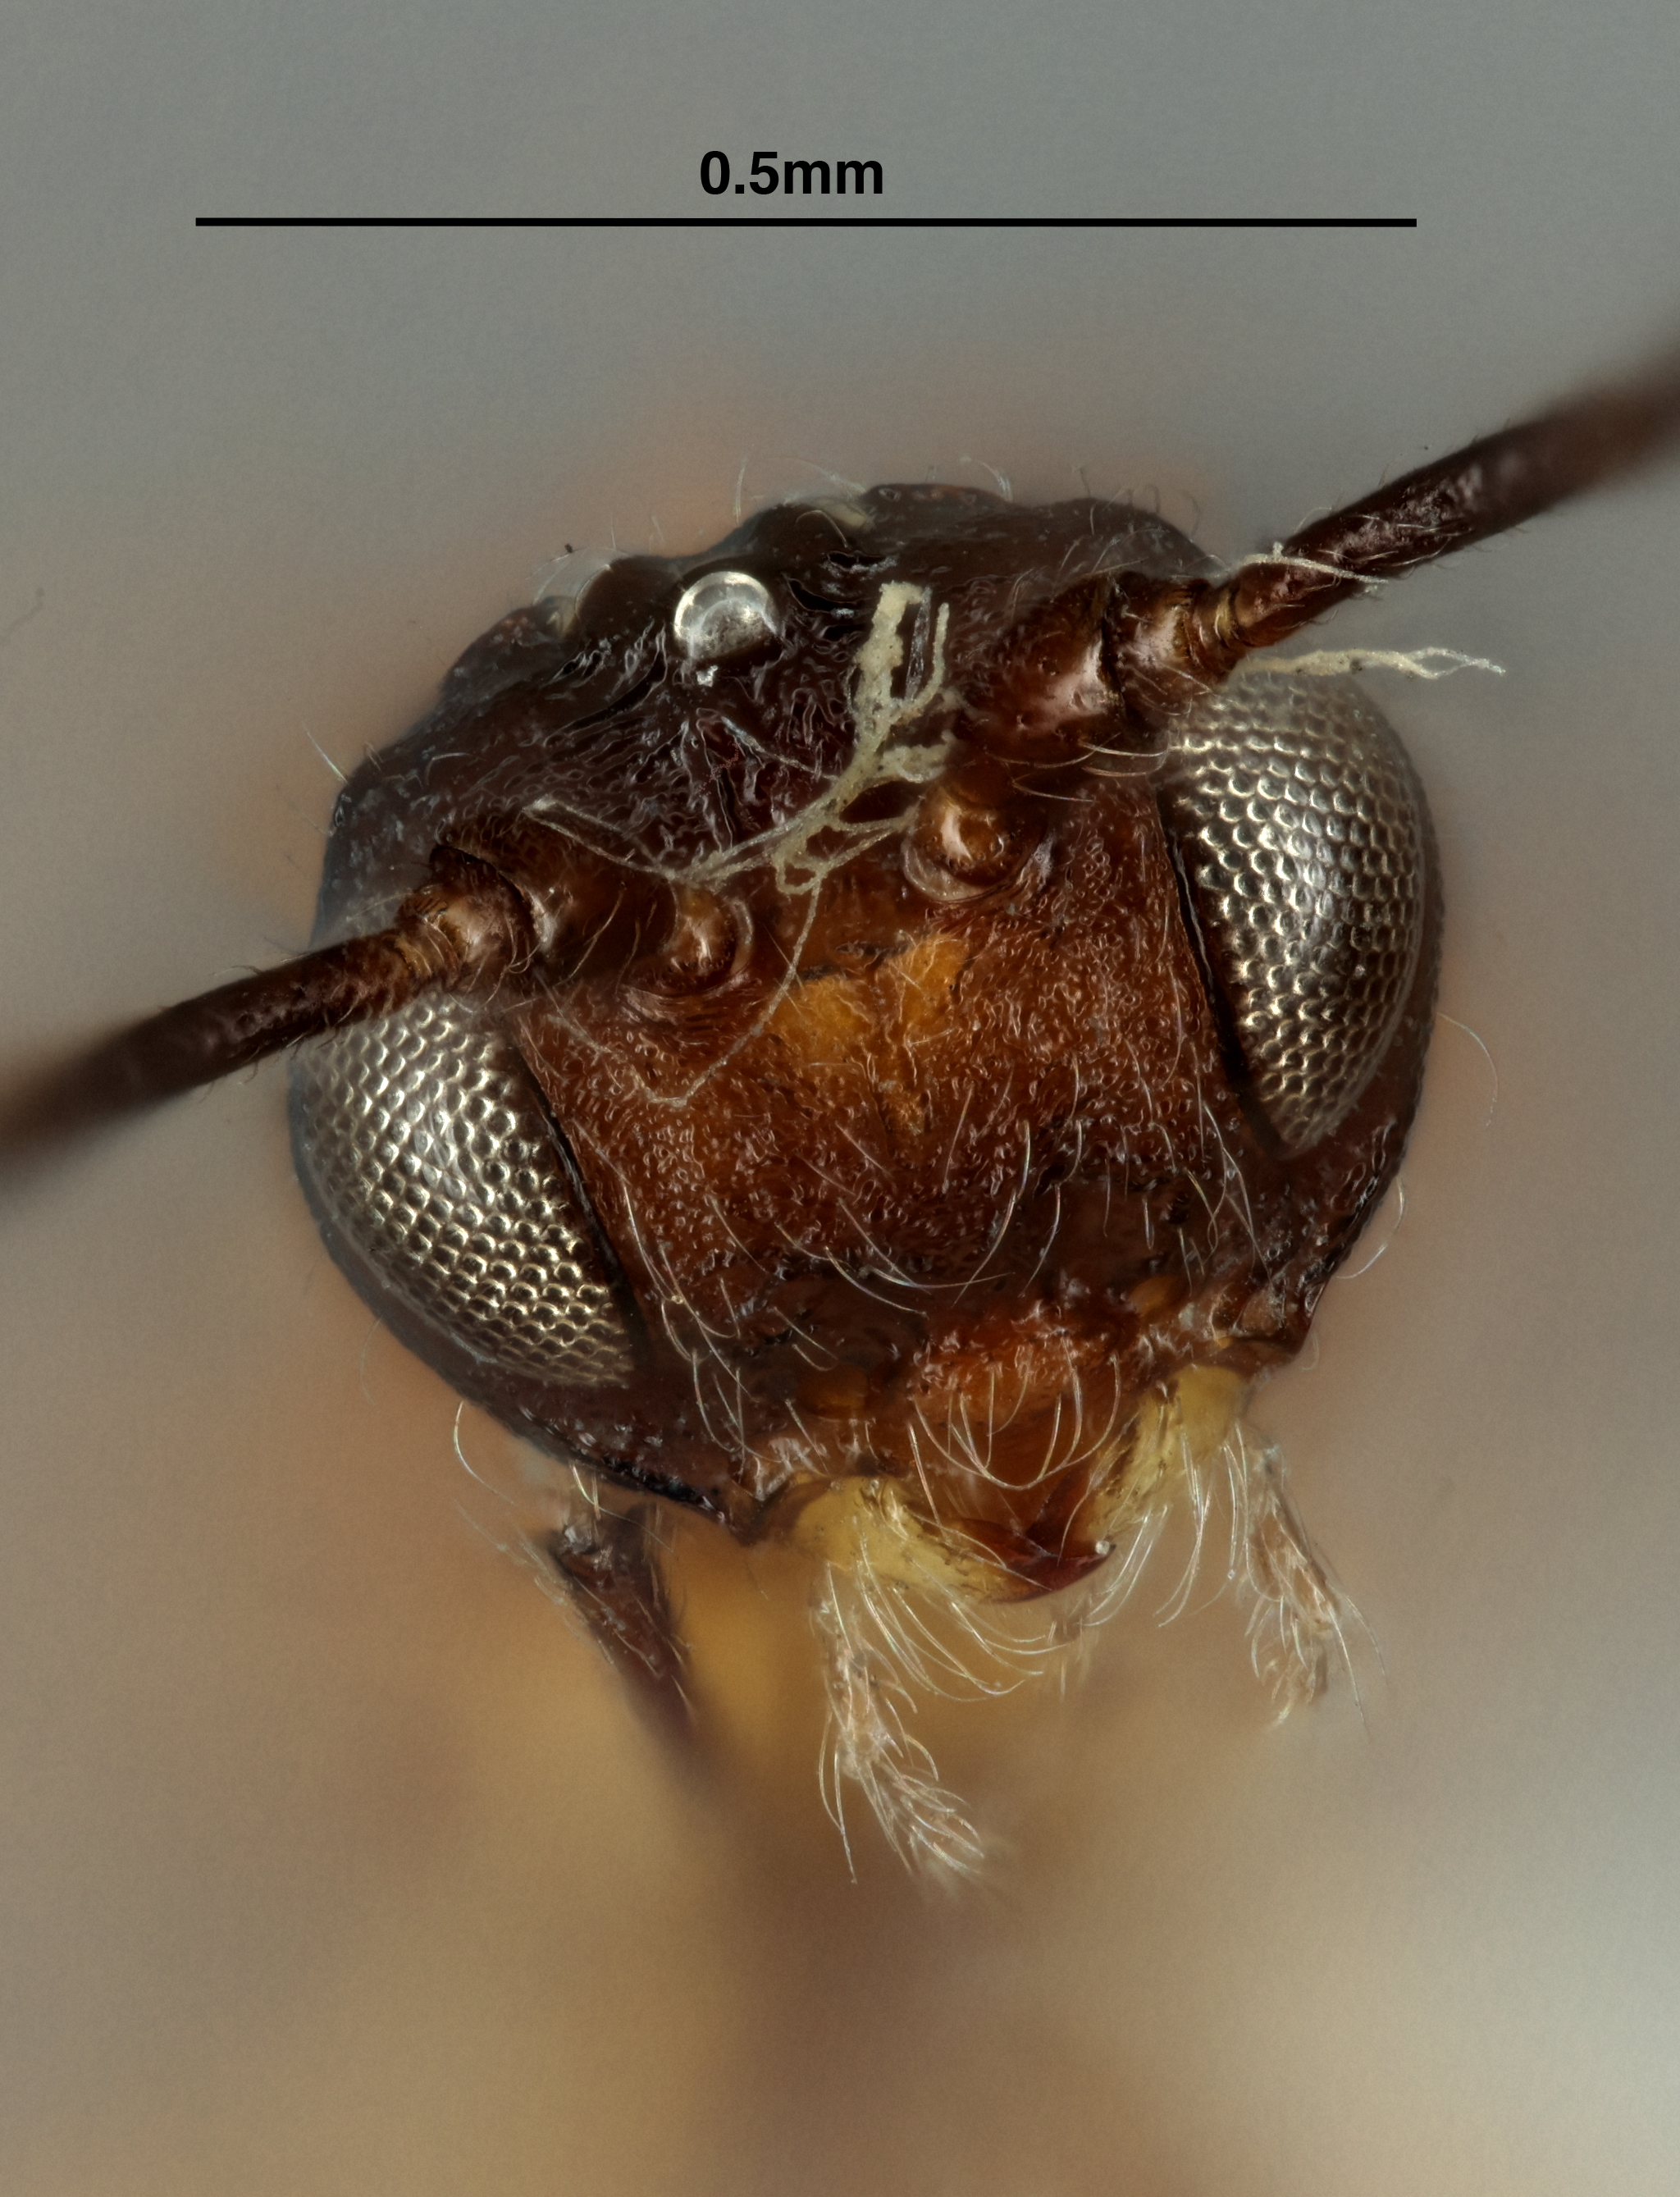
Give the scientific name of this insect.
Ademon ovalis
